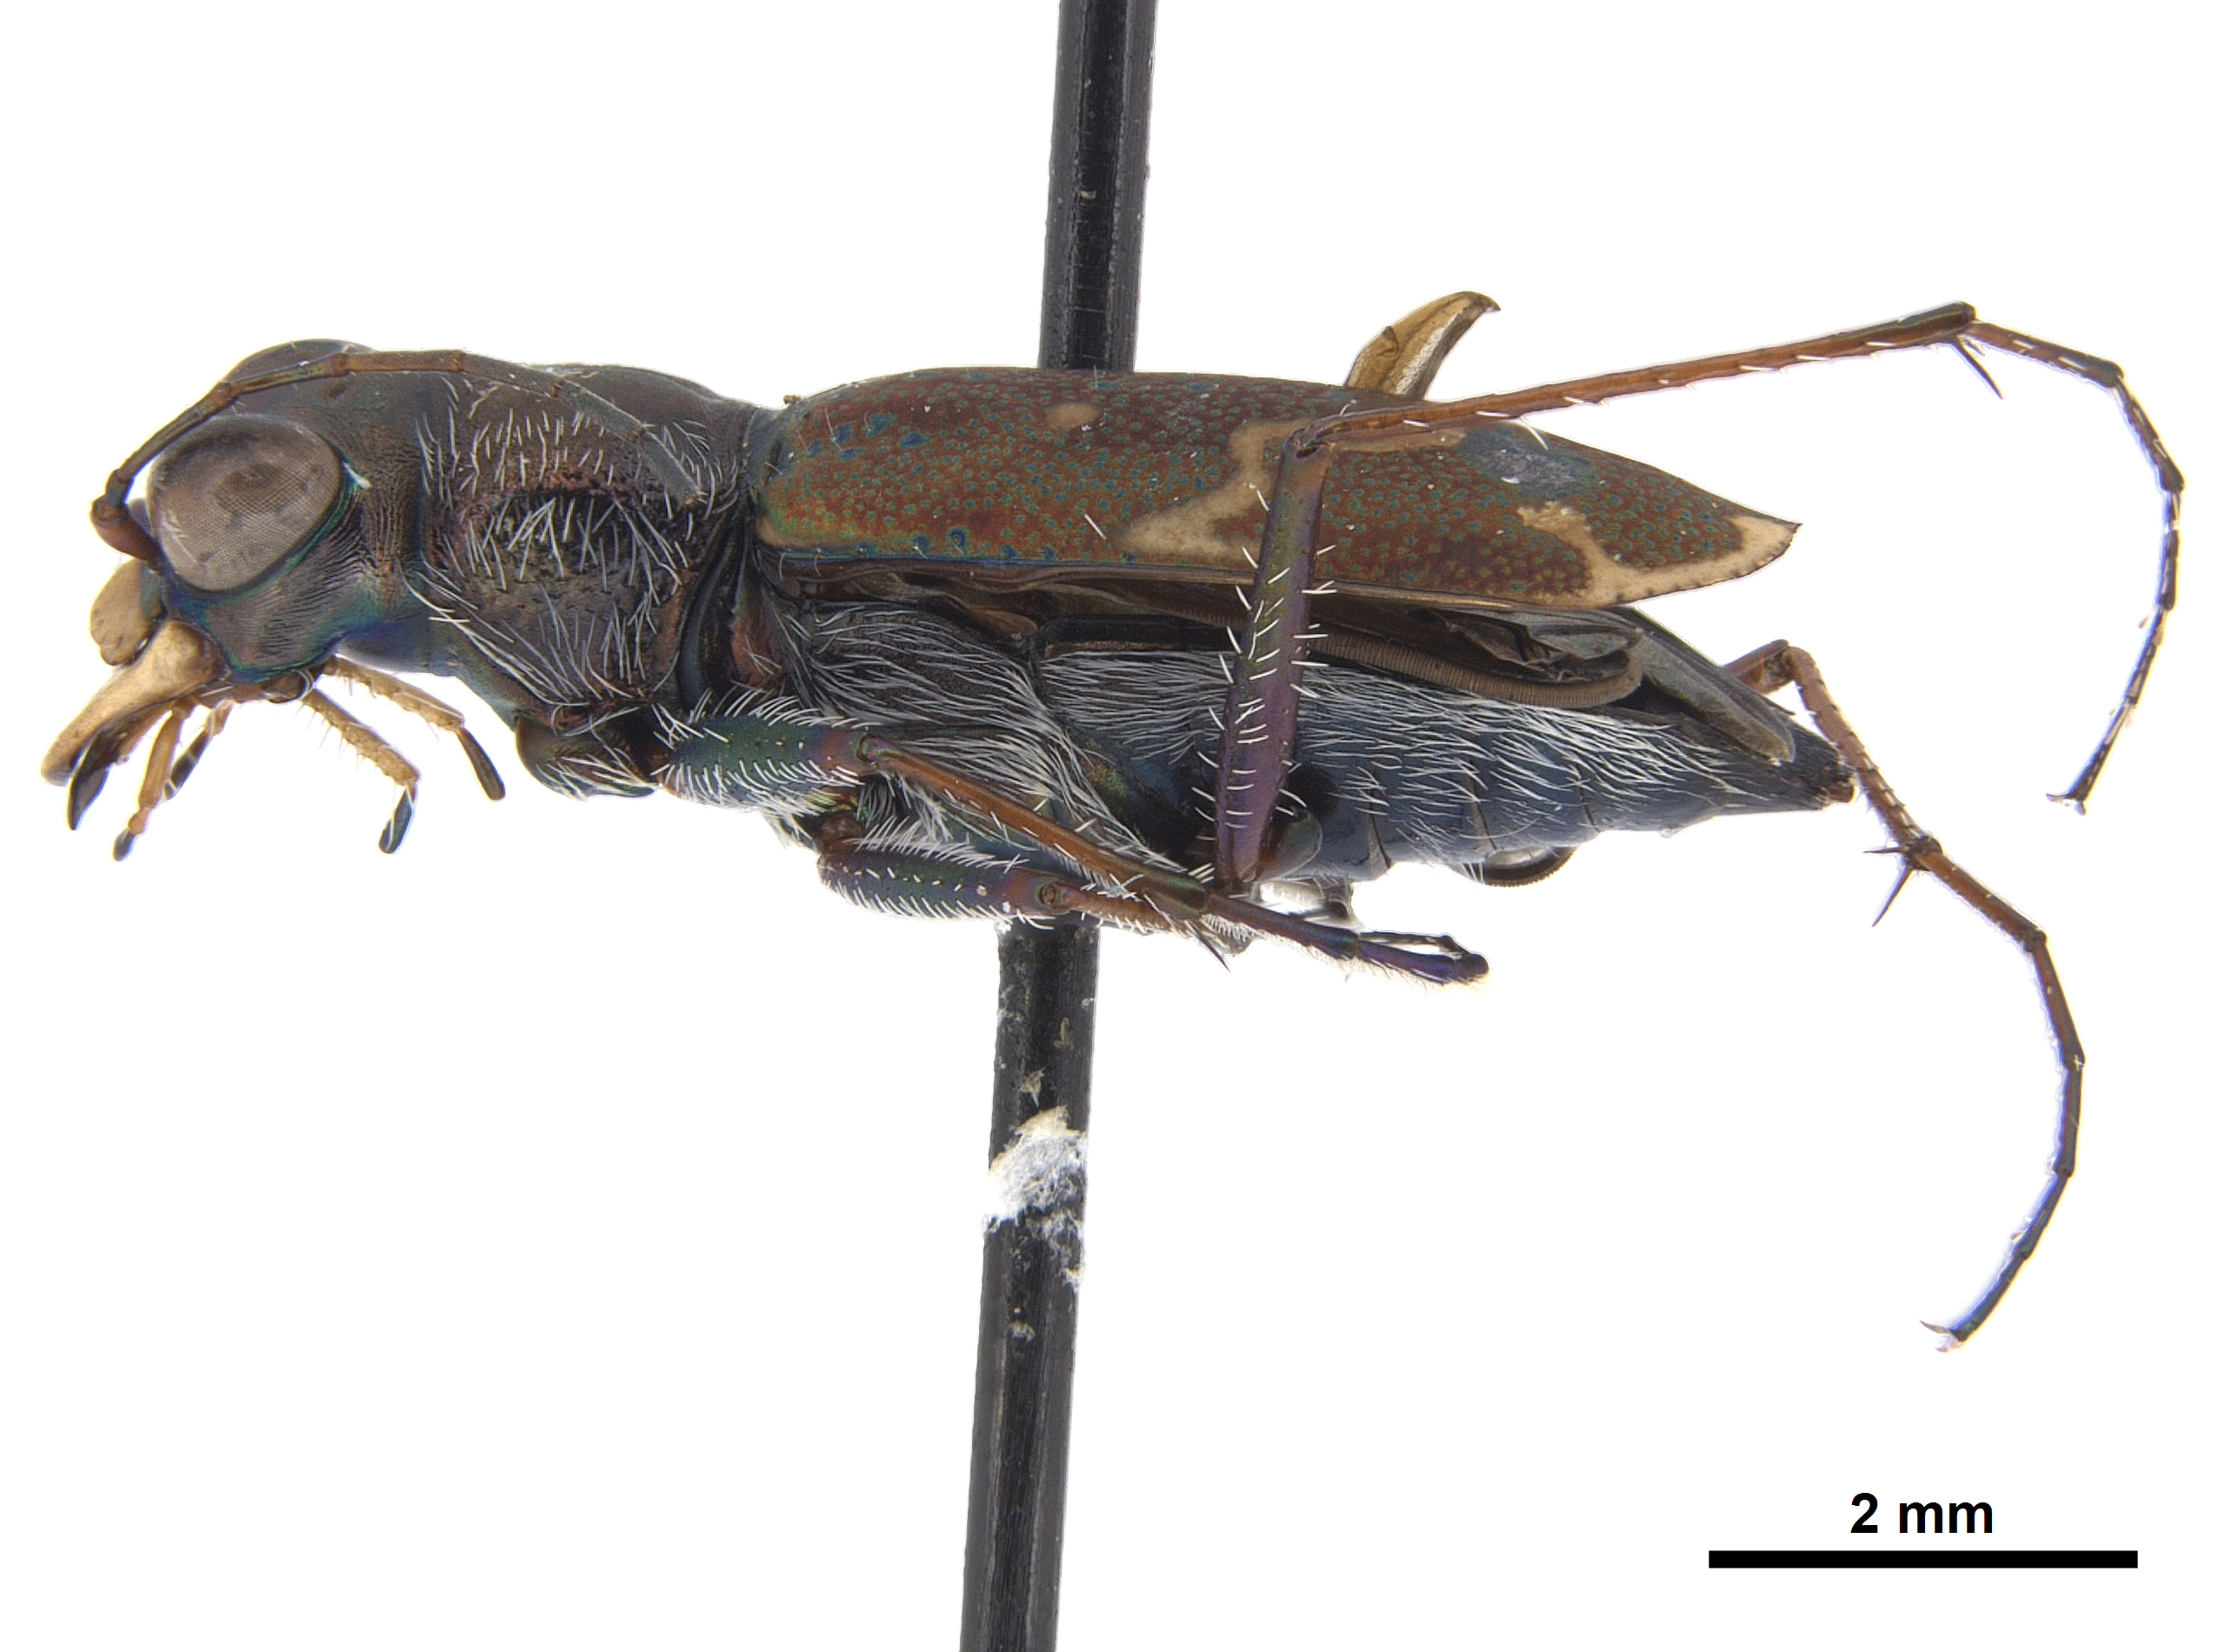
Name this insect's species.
Brasiella amaenula
